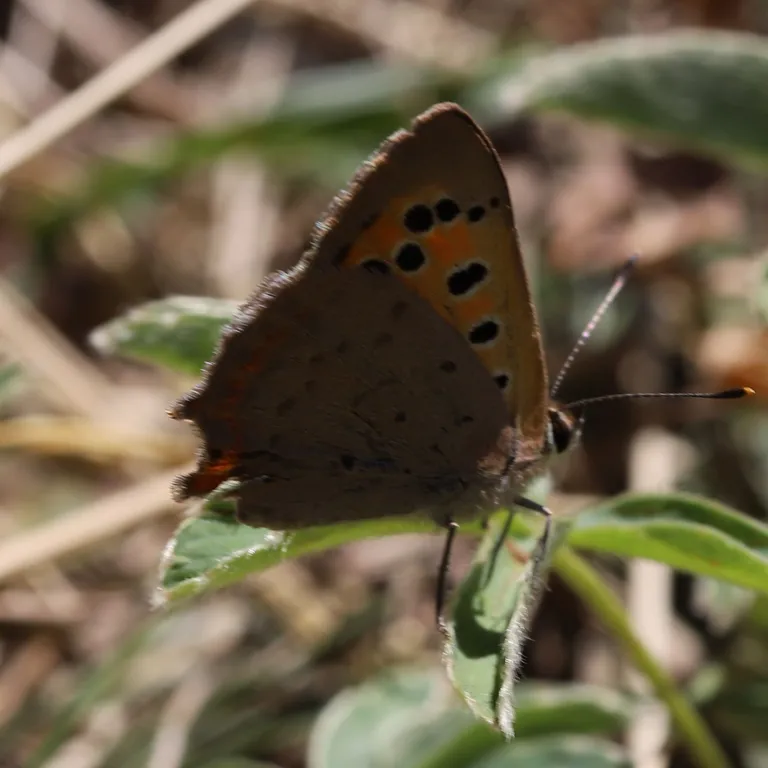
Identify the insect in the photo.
Lycaena phlaeas
